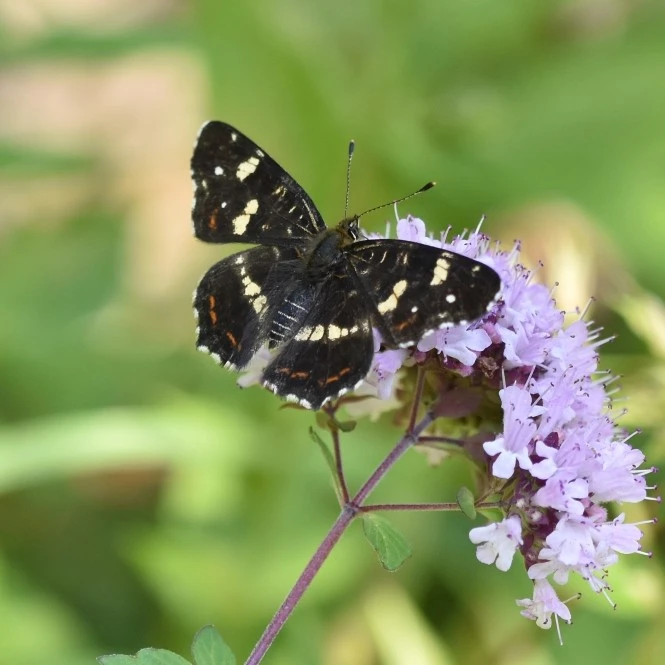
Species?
Araschnia levana
